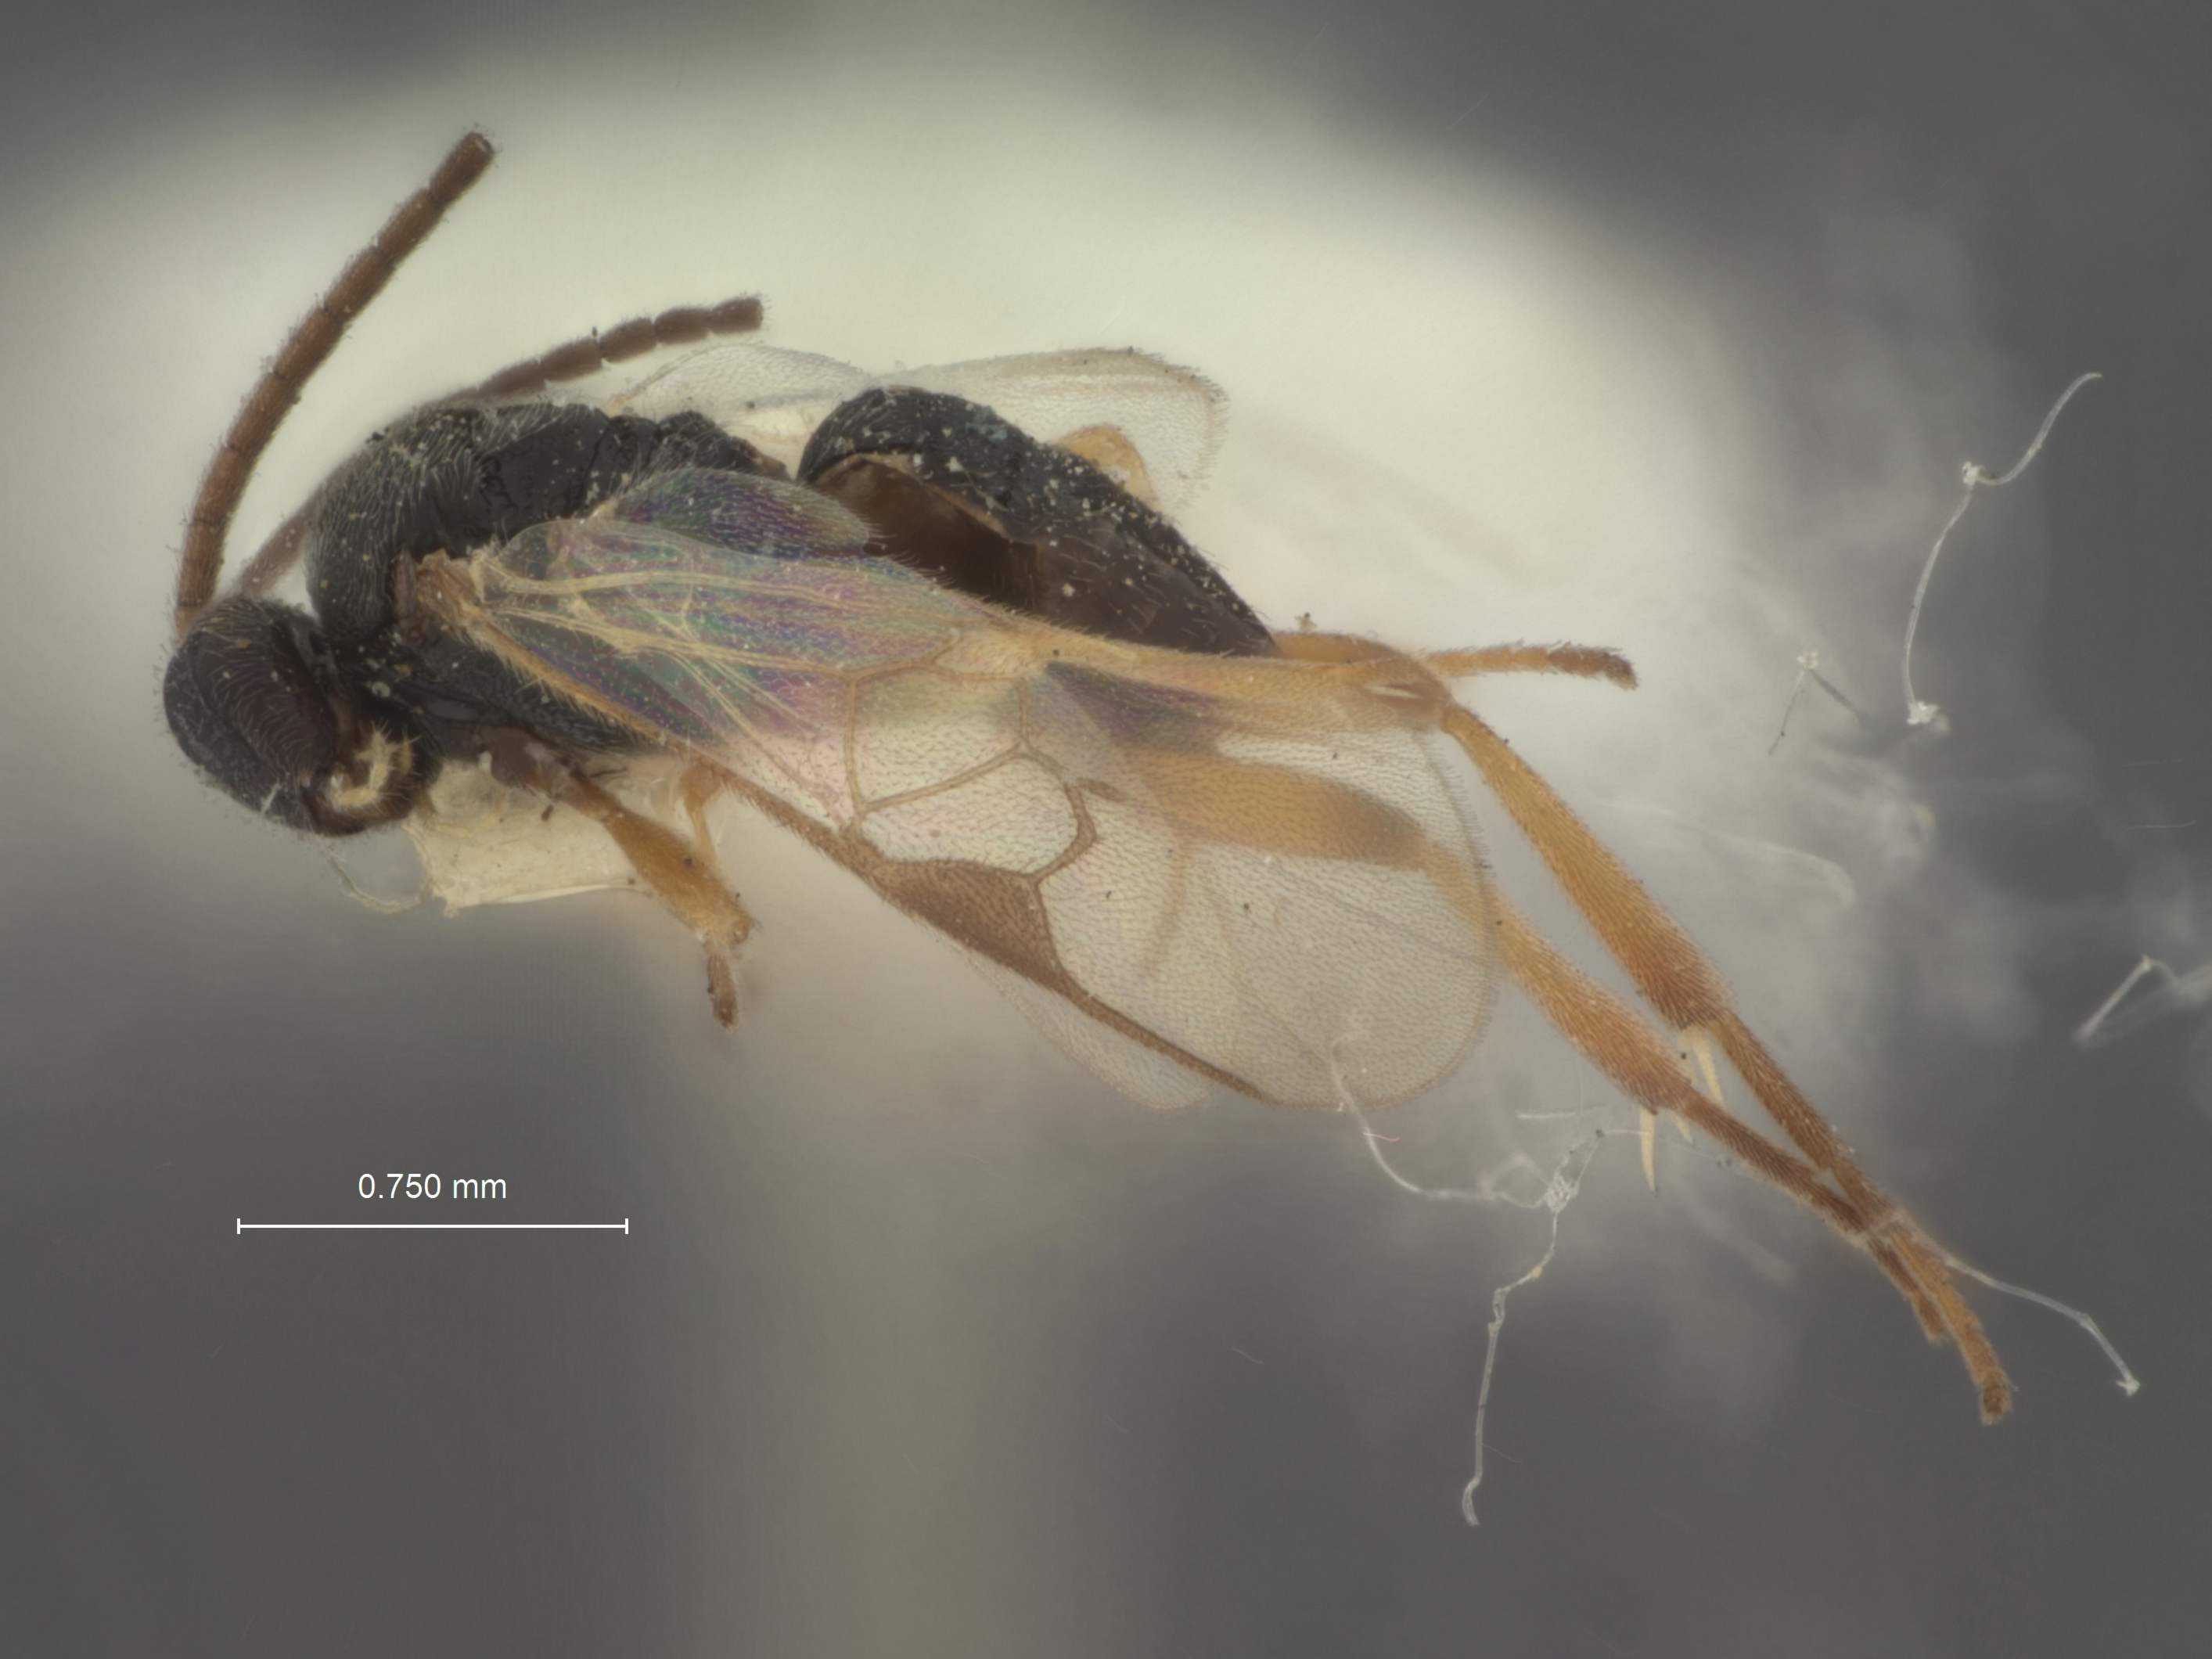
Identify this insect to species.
Apanteles argynnidis
